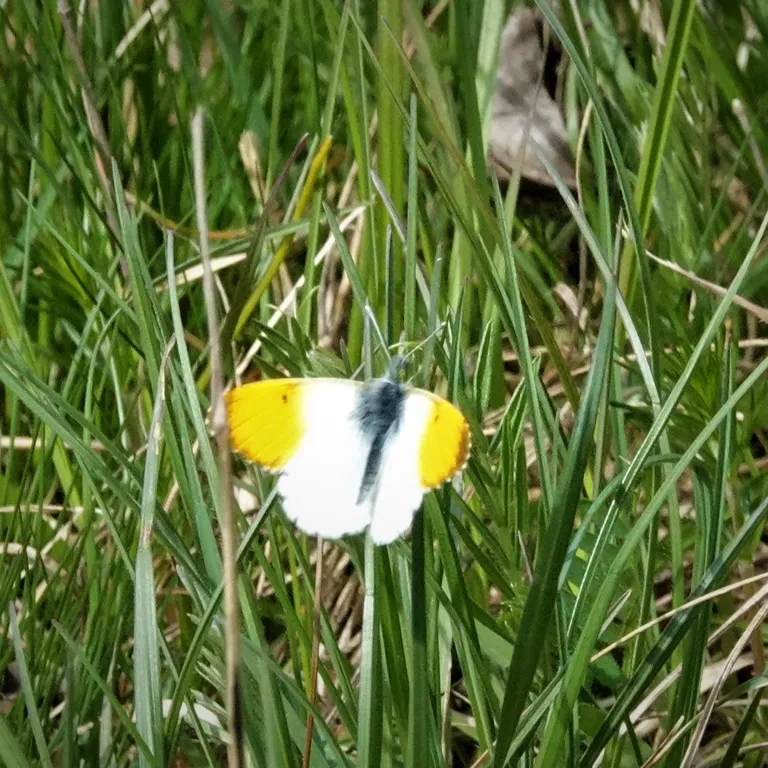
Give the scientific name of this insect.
Anthocharis cardamines
